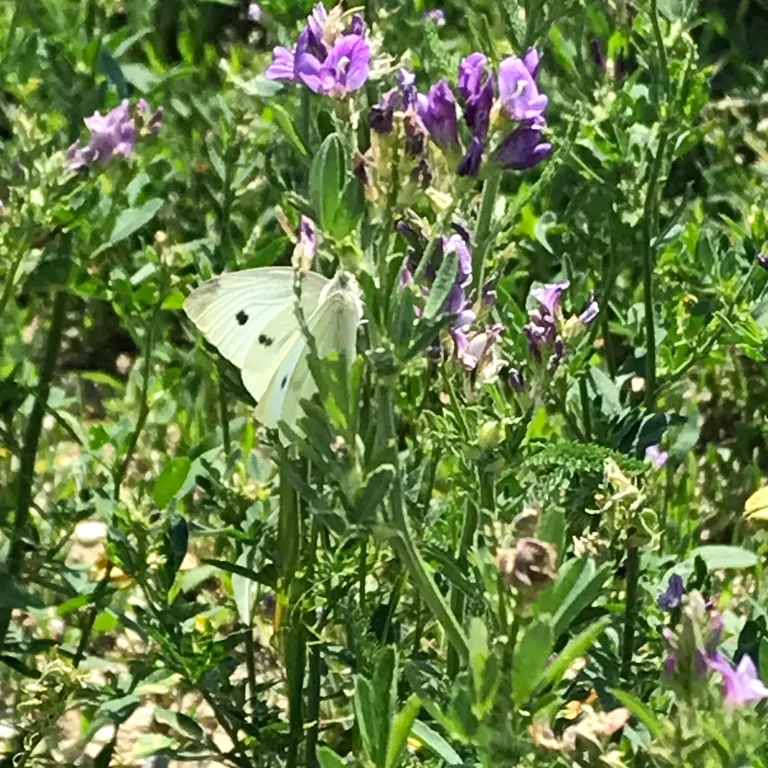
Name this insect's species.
Pieris rapae
